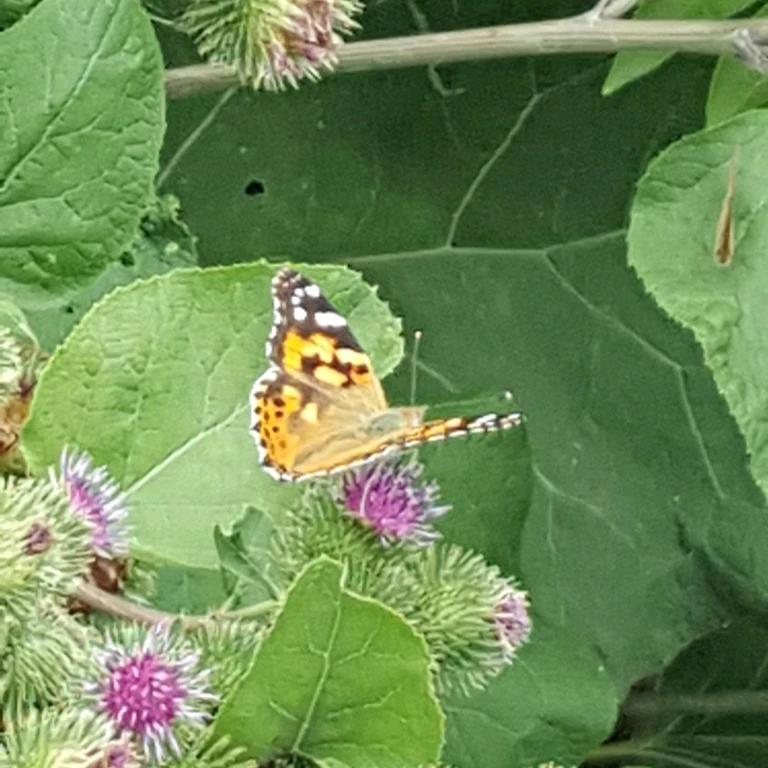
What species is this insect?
Vanessa cardui
